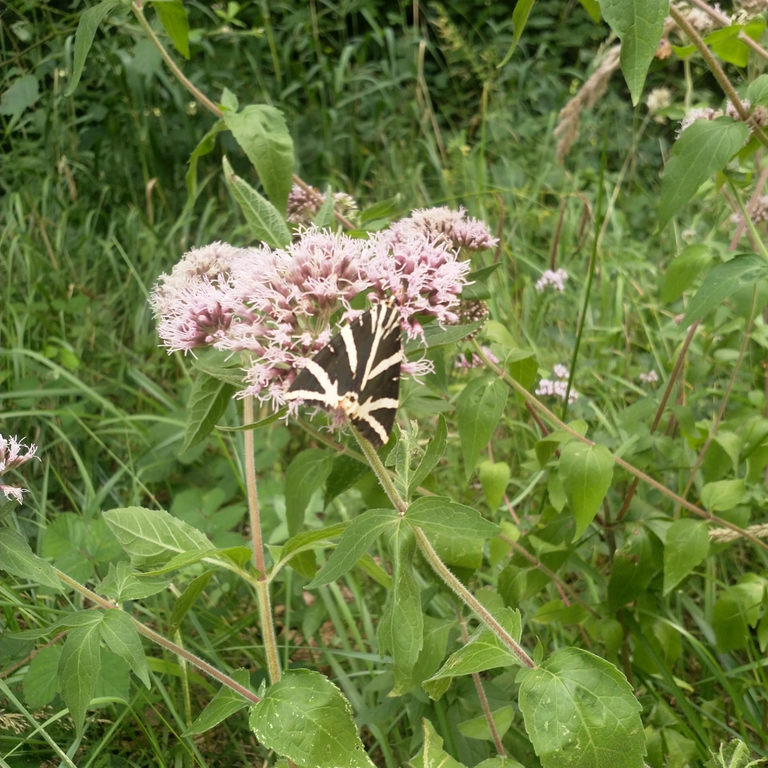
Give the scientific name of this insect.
Euplagia quadripunctaria
